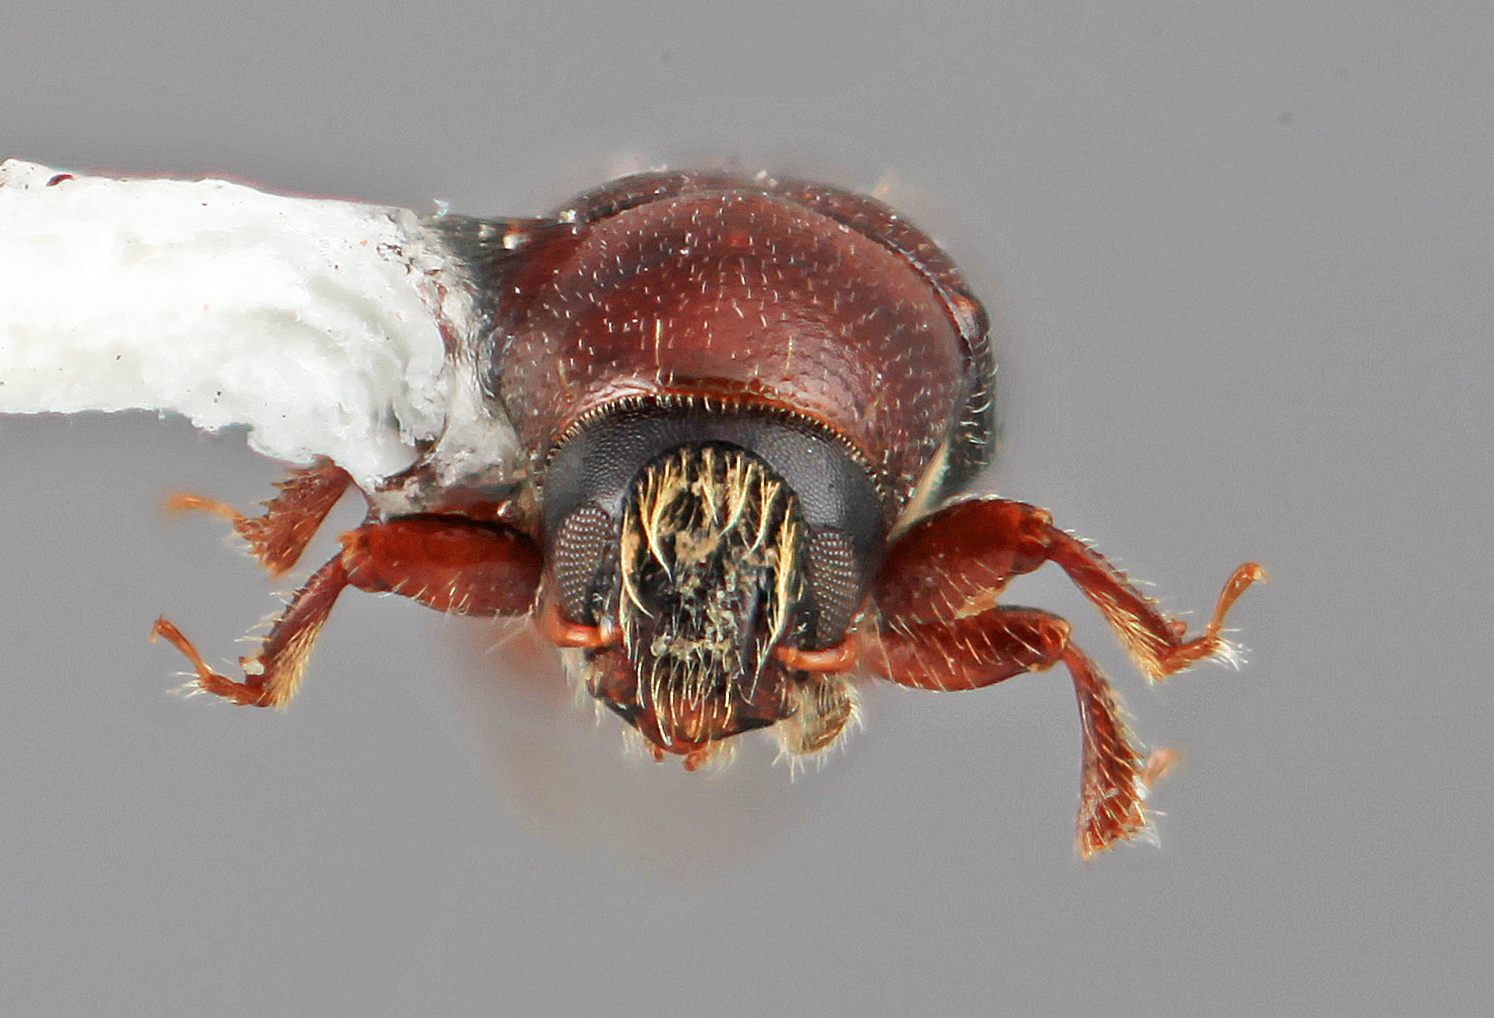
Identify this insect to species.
Scolytodes irazuensis
